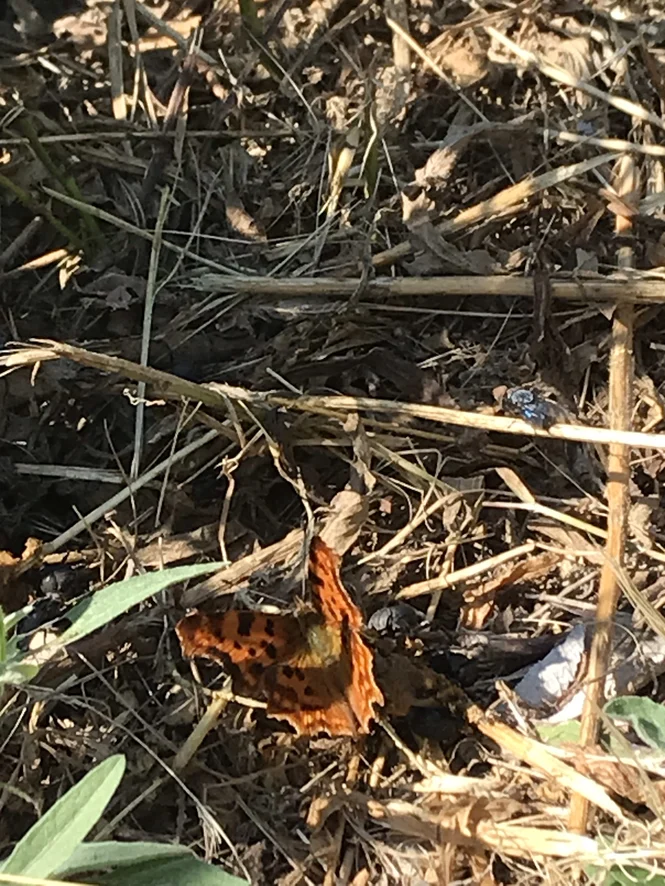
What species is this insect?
Polygonia c-album
